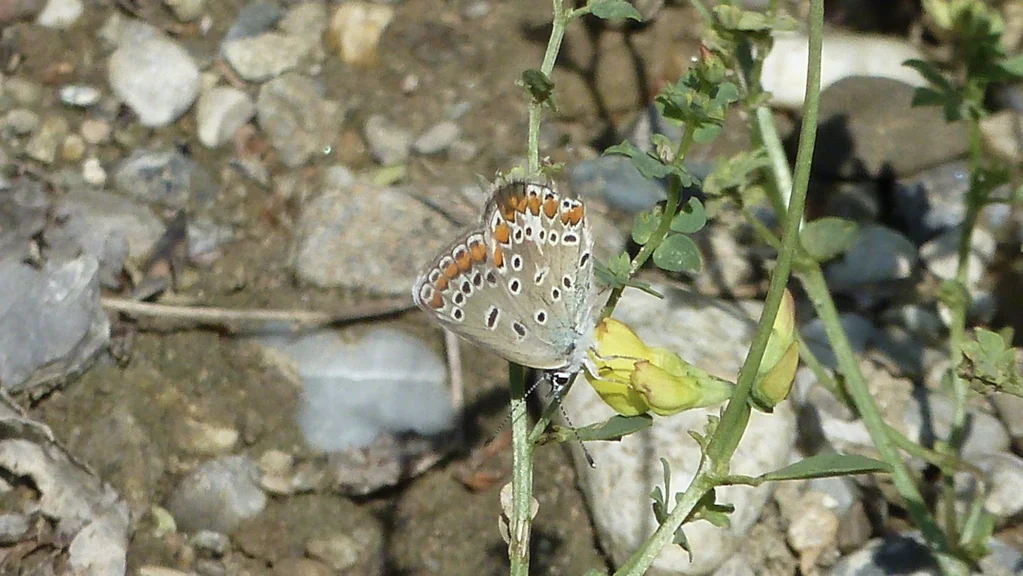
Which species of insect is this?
Polyommatus icarus
